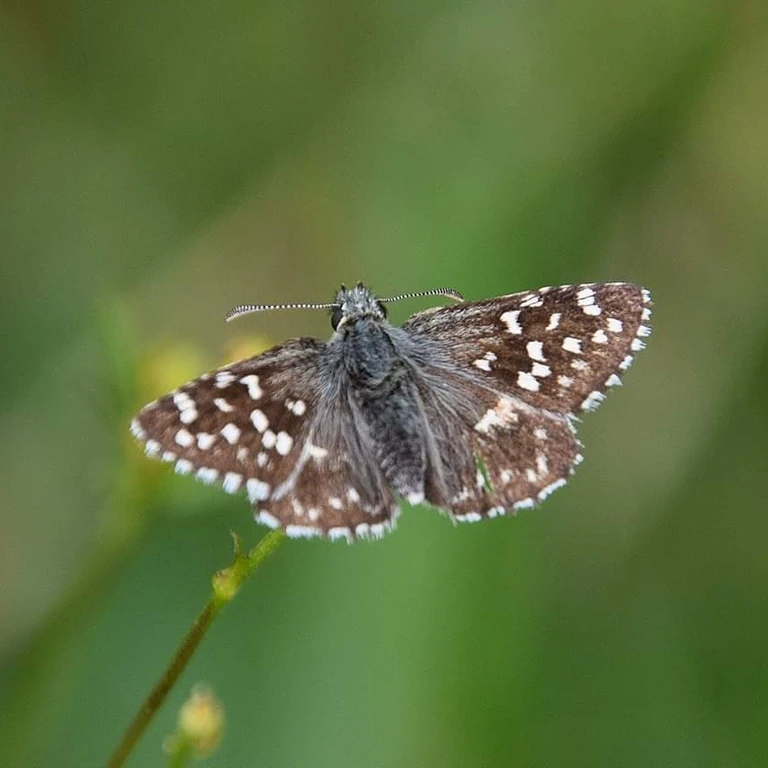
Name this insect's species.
Pyrgus malvae
